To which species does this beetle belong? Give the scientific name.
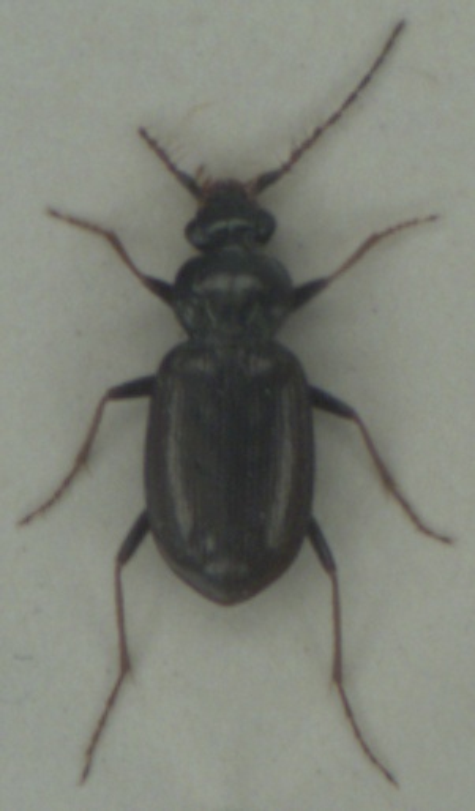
Loricera pilicornis
